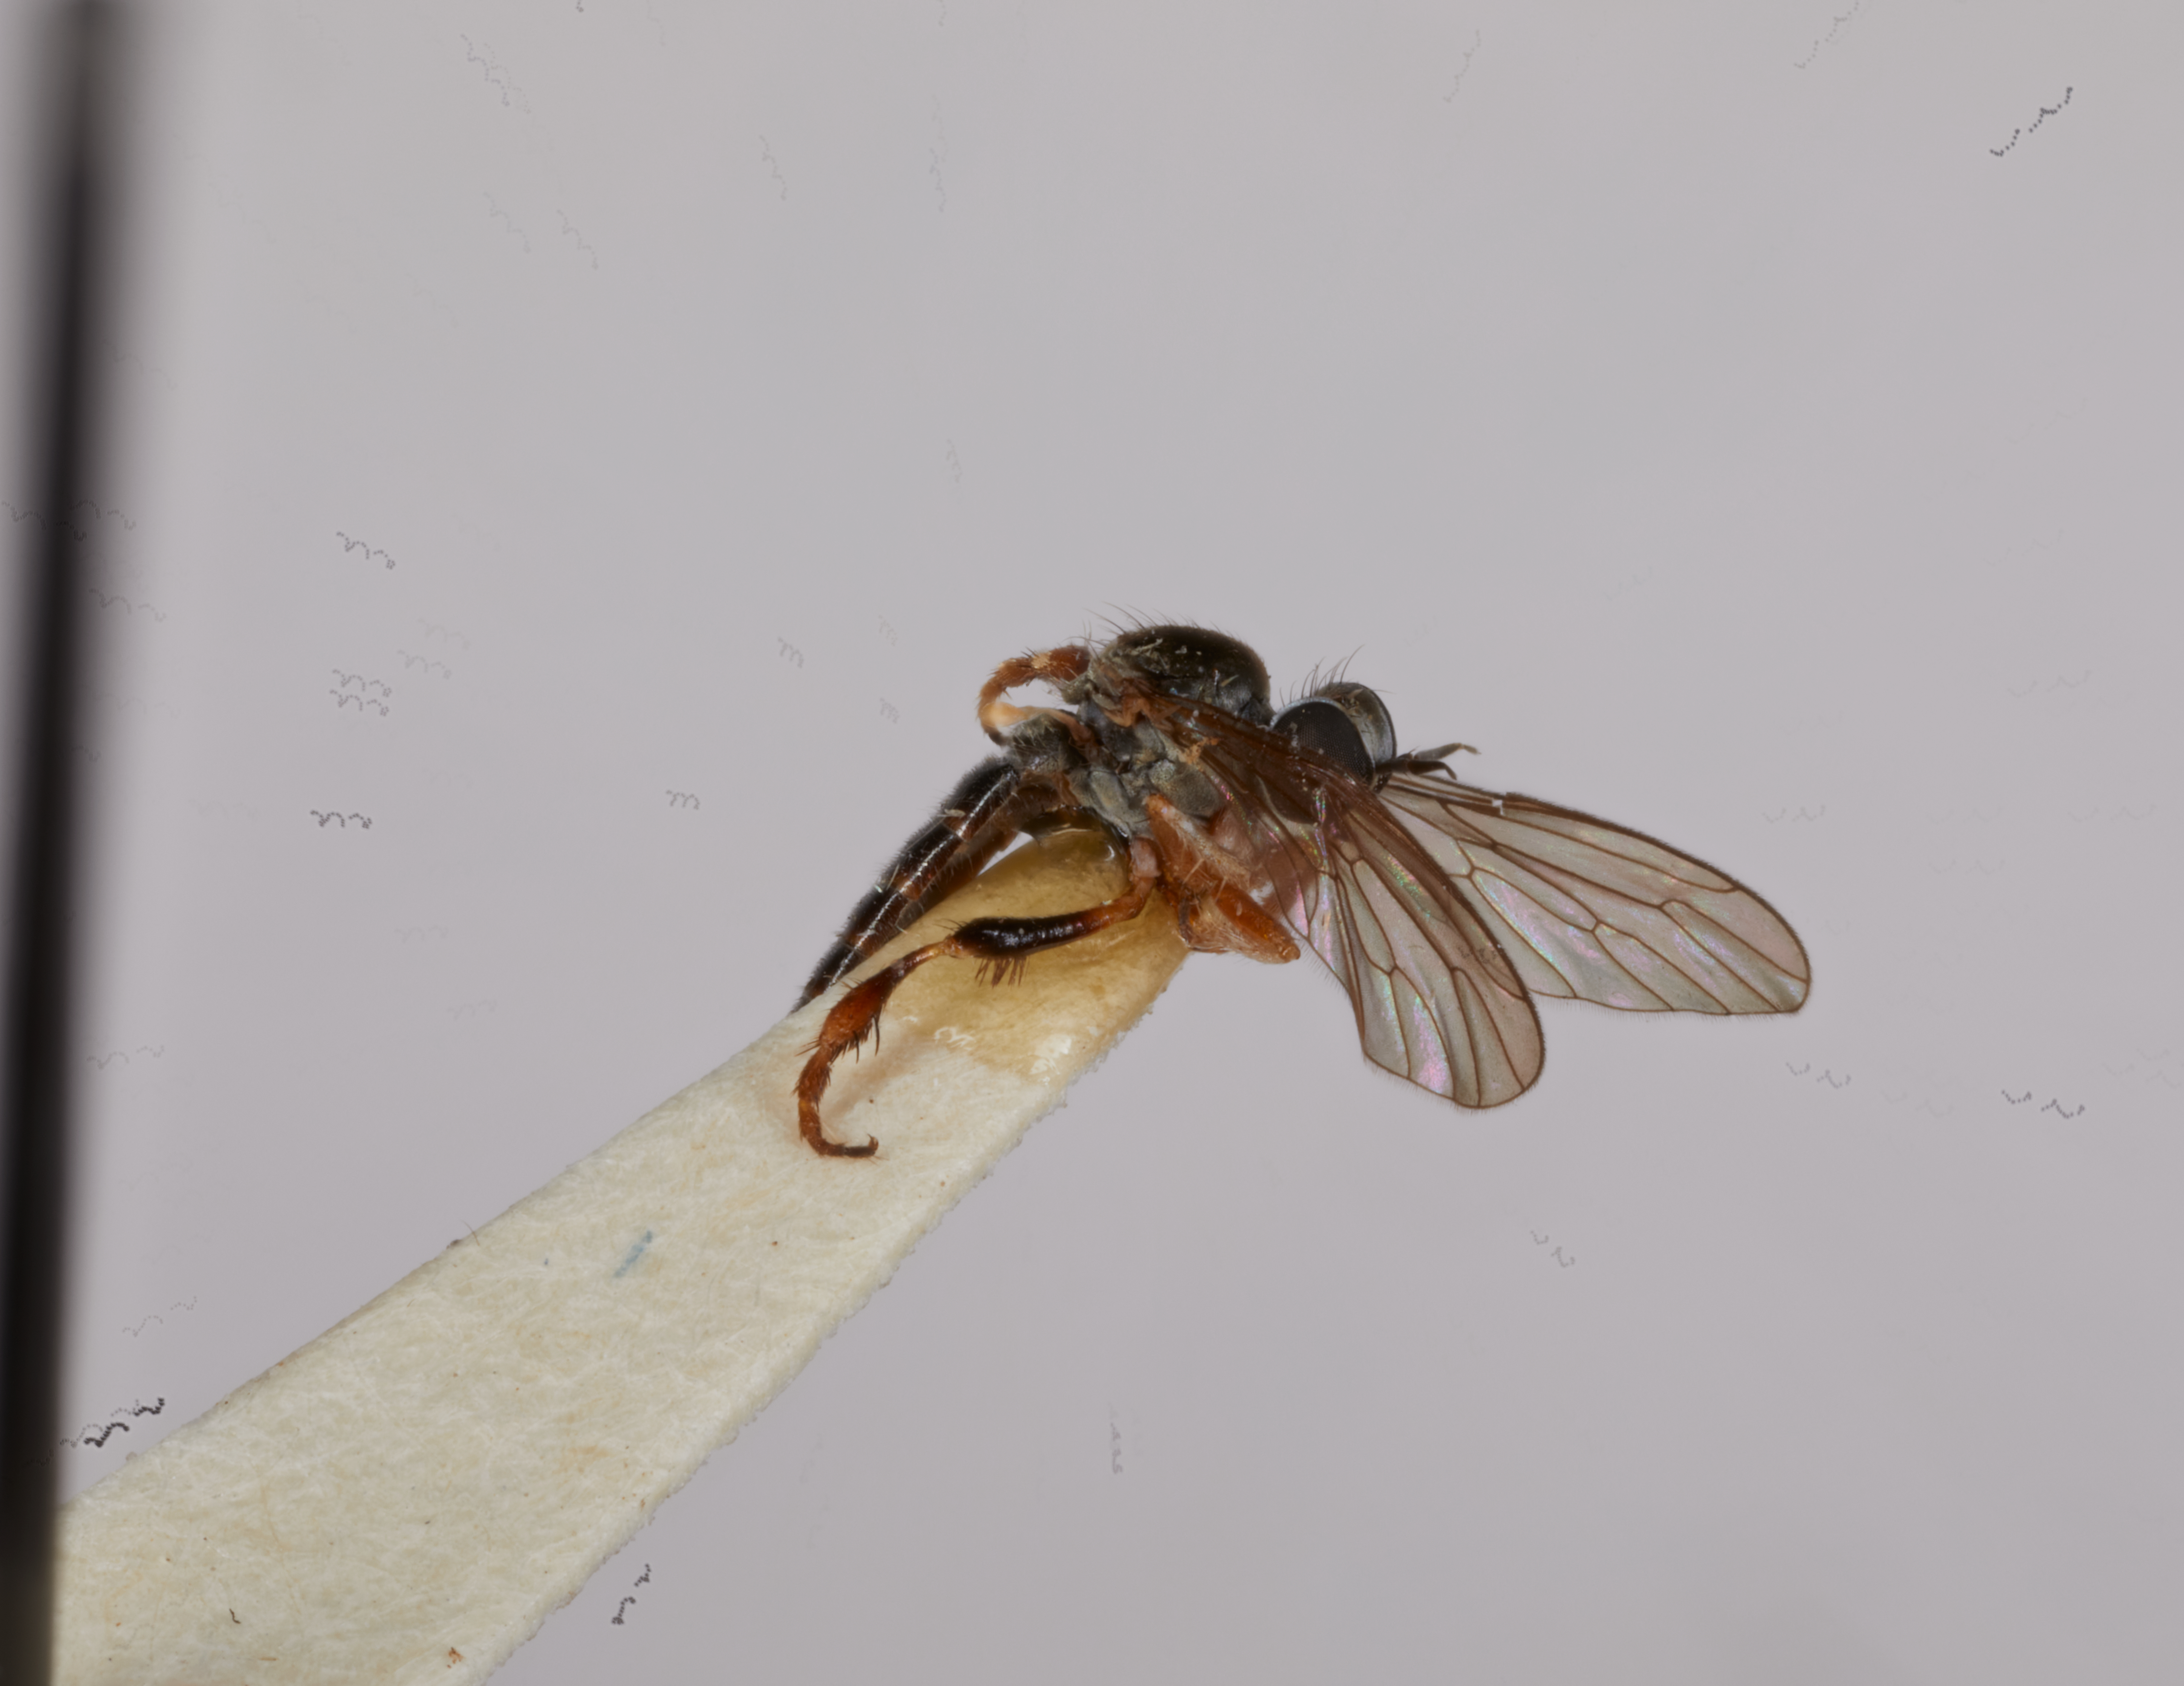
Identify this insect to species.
Townsendia dilata
